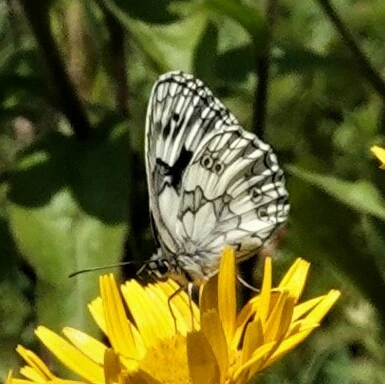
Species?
Melanargia galathea
